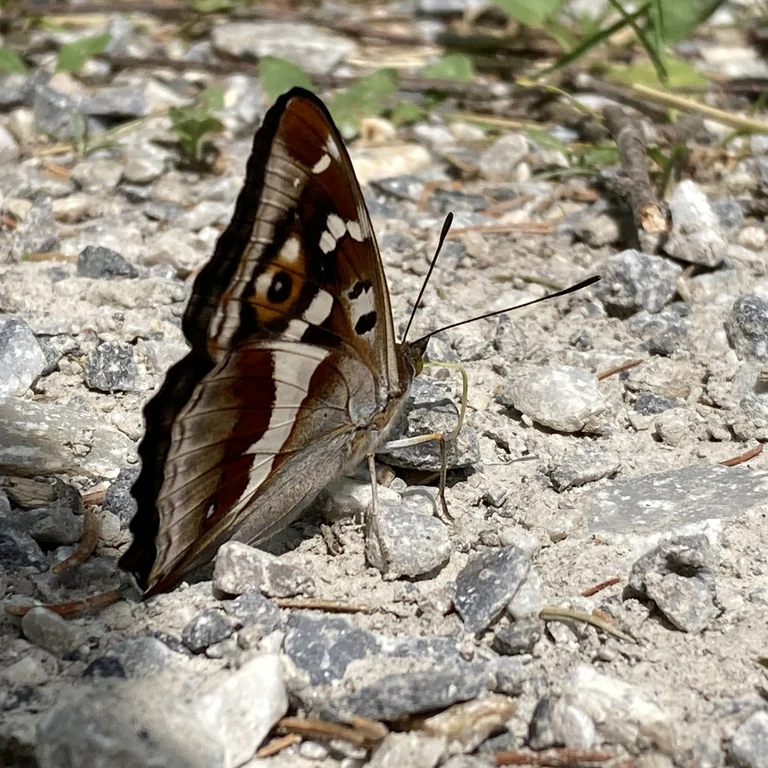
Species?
Apatura iris
